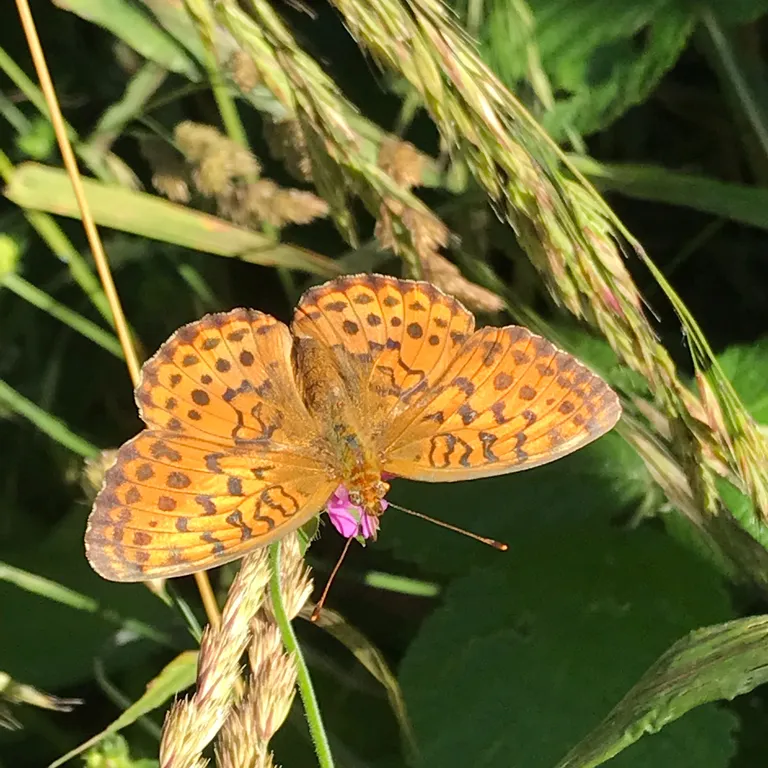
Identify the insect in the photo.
Brenthis daphne
